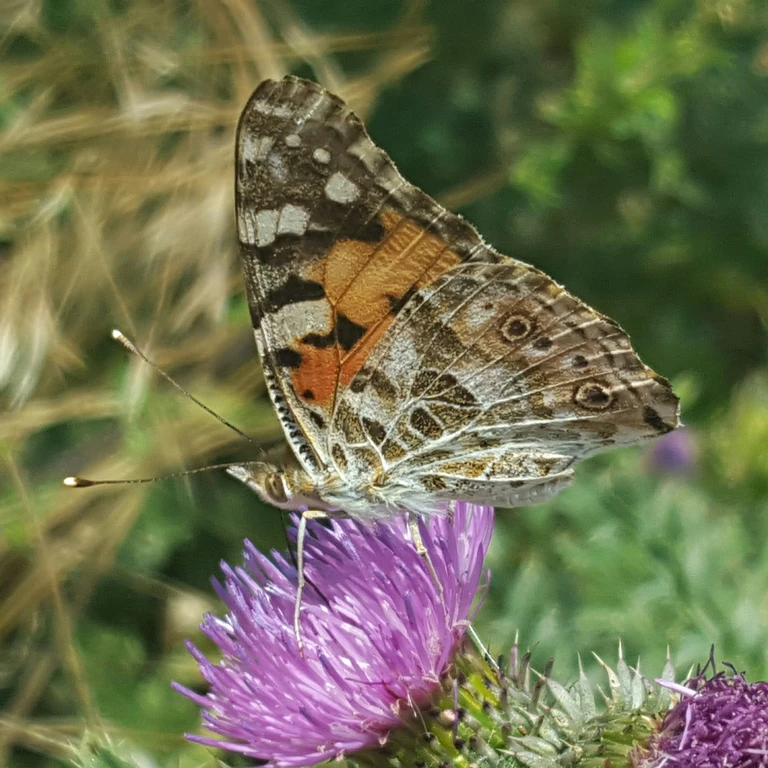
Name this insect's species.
Vanessa cardui
